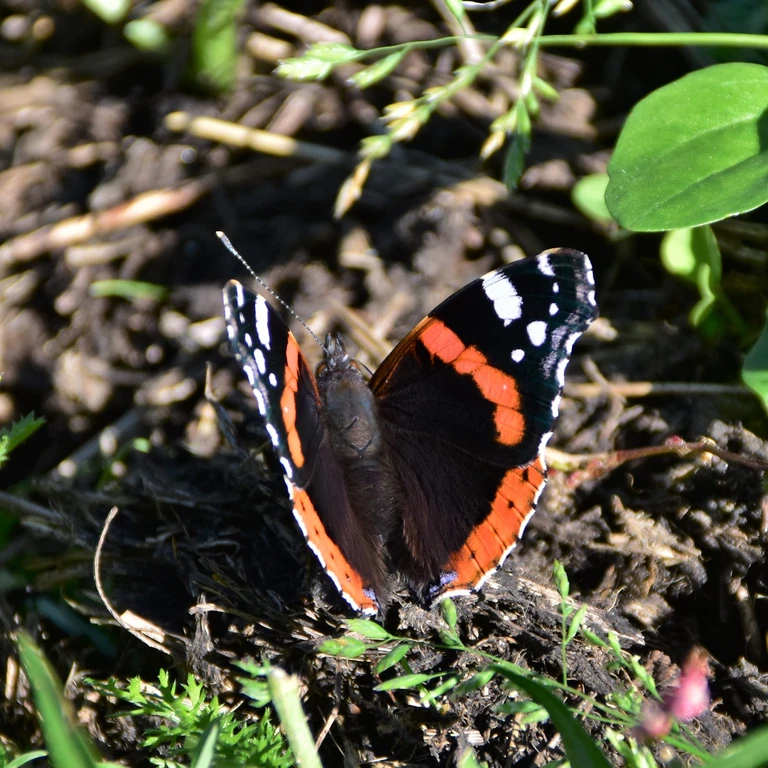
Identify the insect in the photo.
Vanessa atalanta
